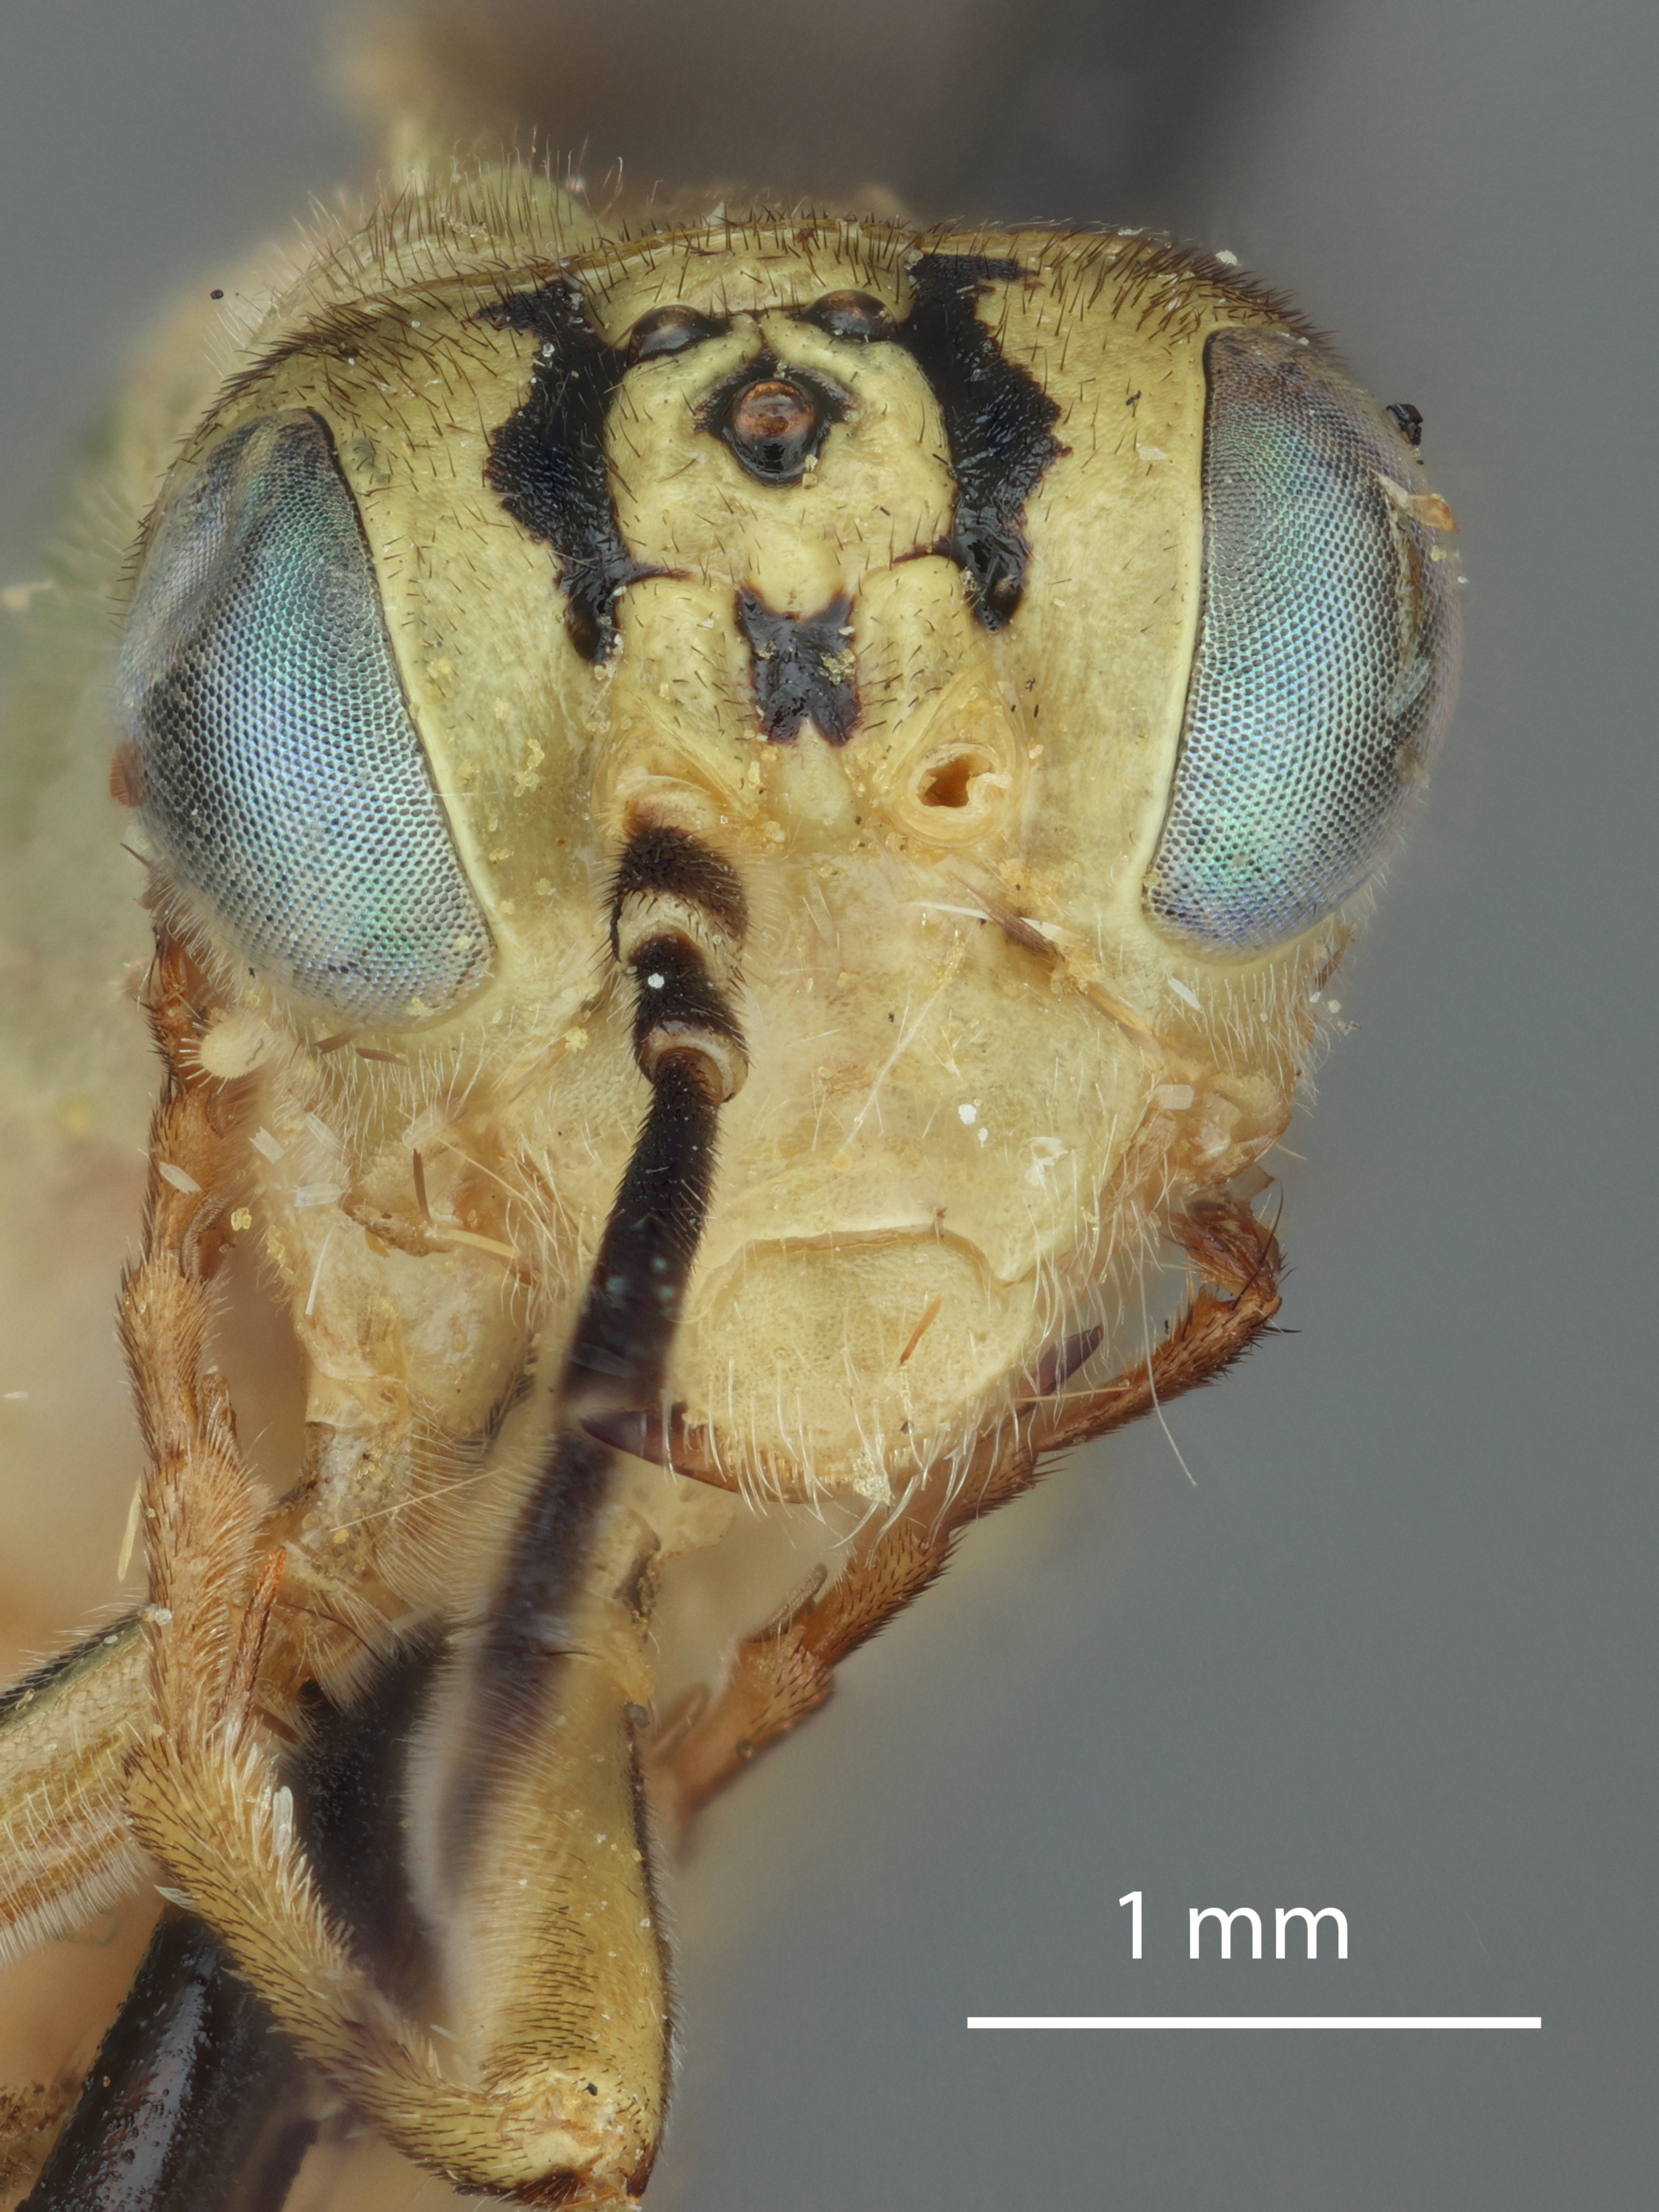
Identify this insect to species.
Tenthredo chlorogaster
